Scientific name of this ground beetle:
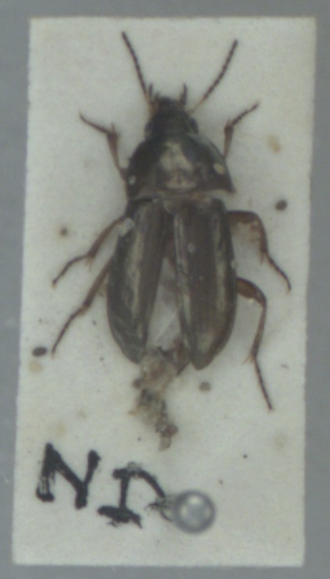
Amara aenea
